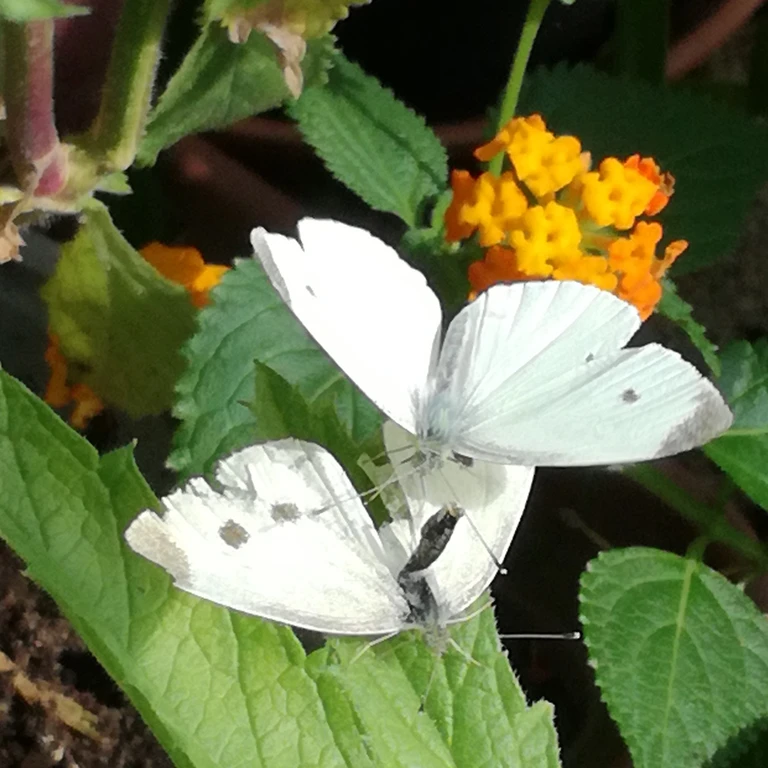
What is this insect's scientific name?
Pieris rapae
